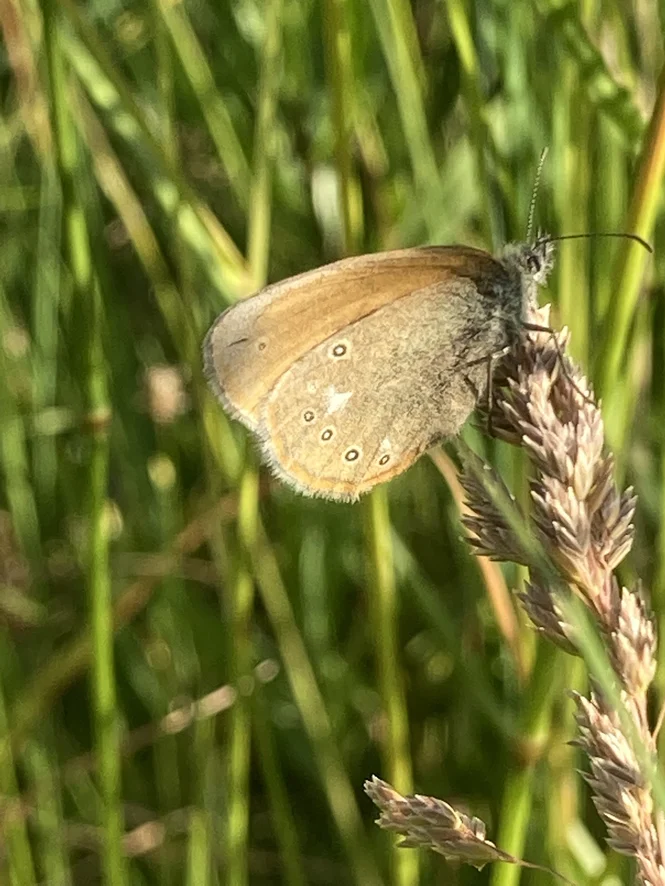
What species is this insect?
Coenonympha glycerion (also Coenonympha iphis)
